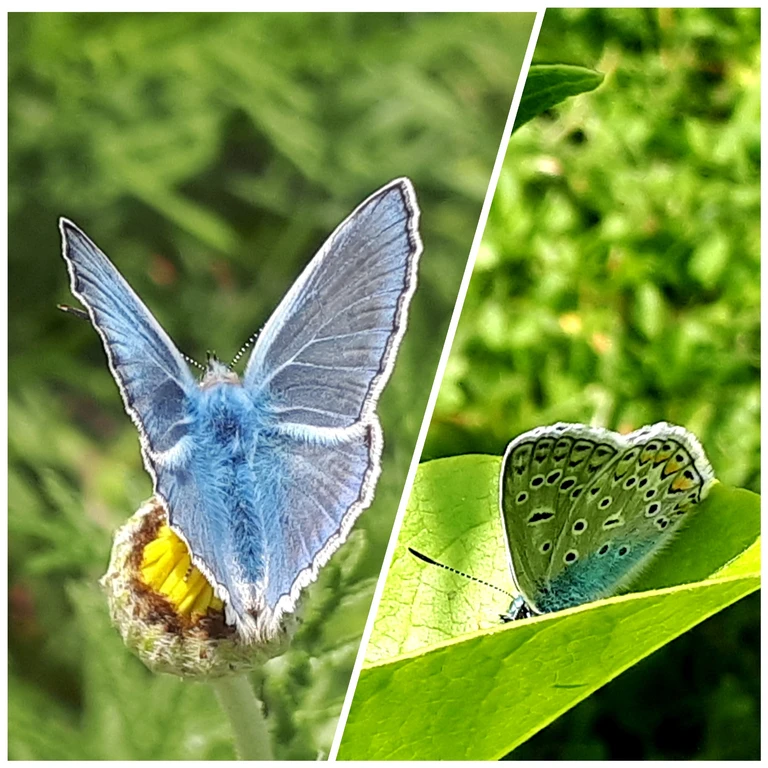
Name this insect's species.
Polyommatus icarus
